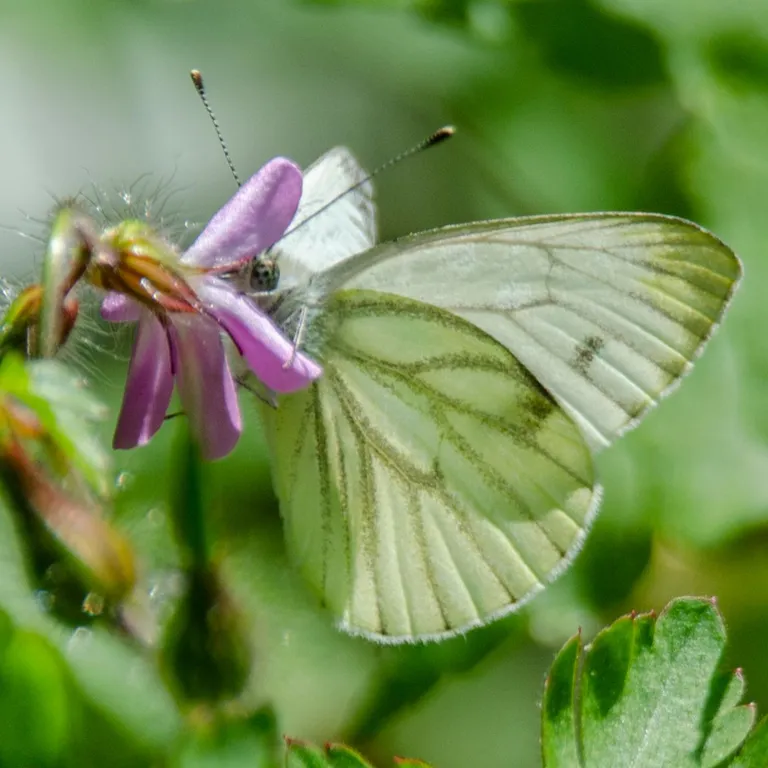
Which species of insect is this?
Pieris napi
